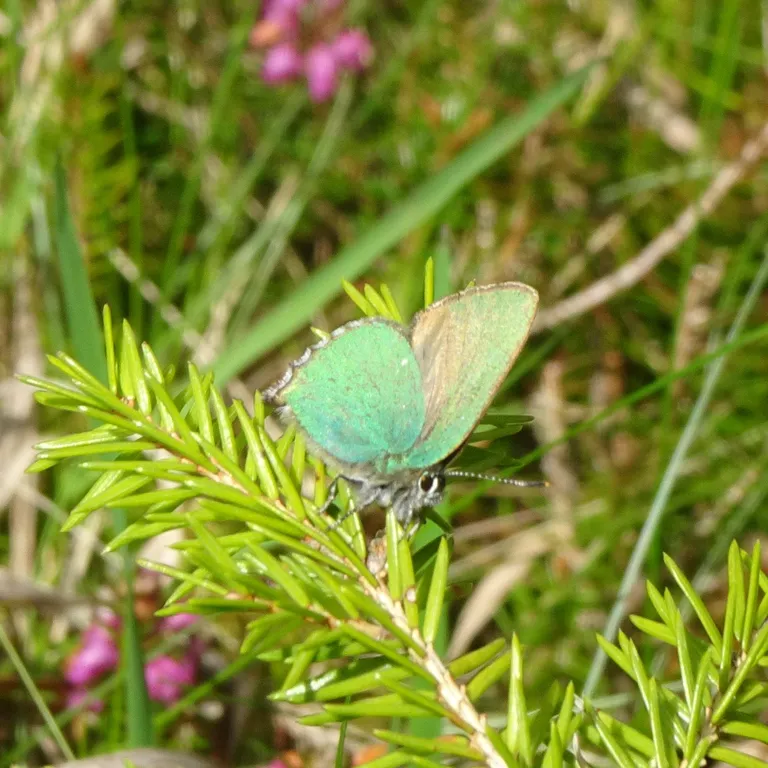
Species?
Callophrys rubi
